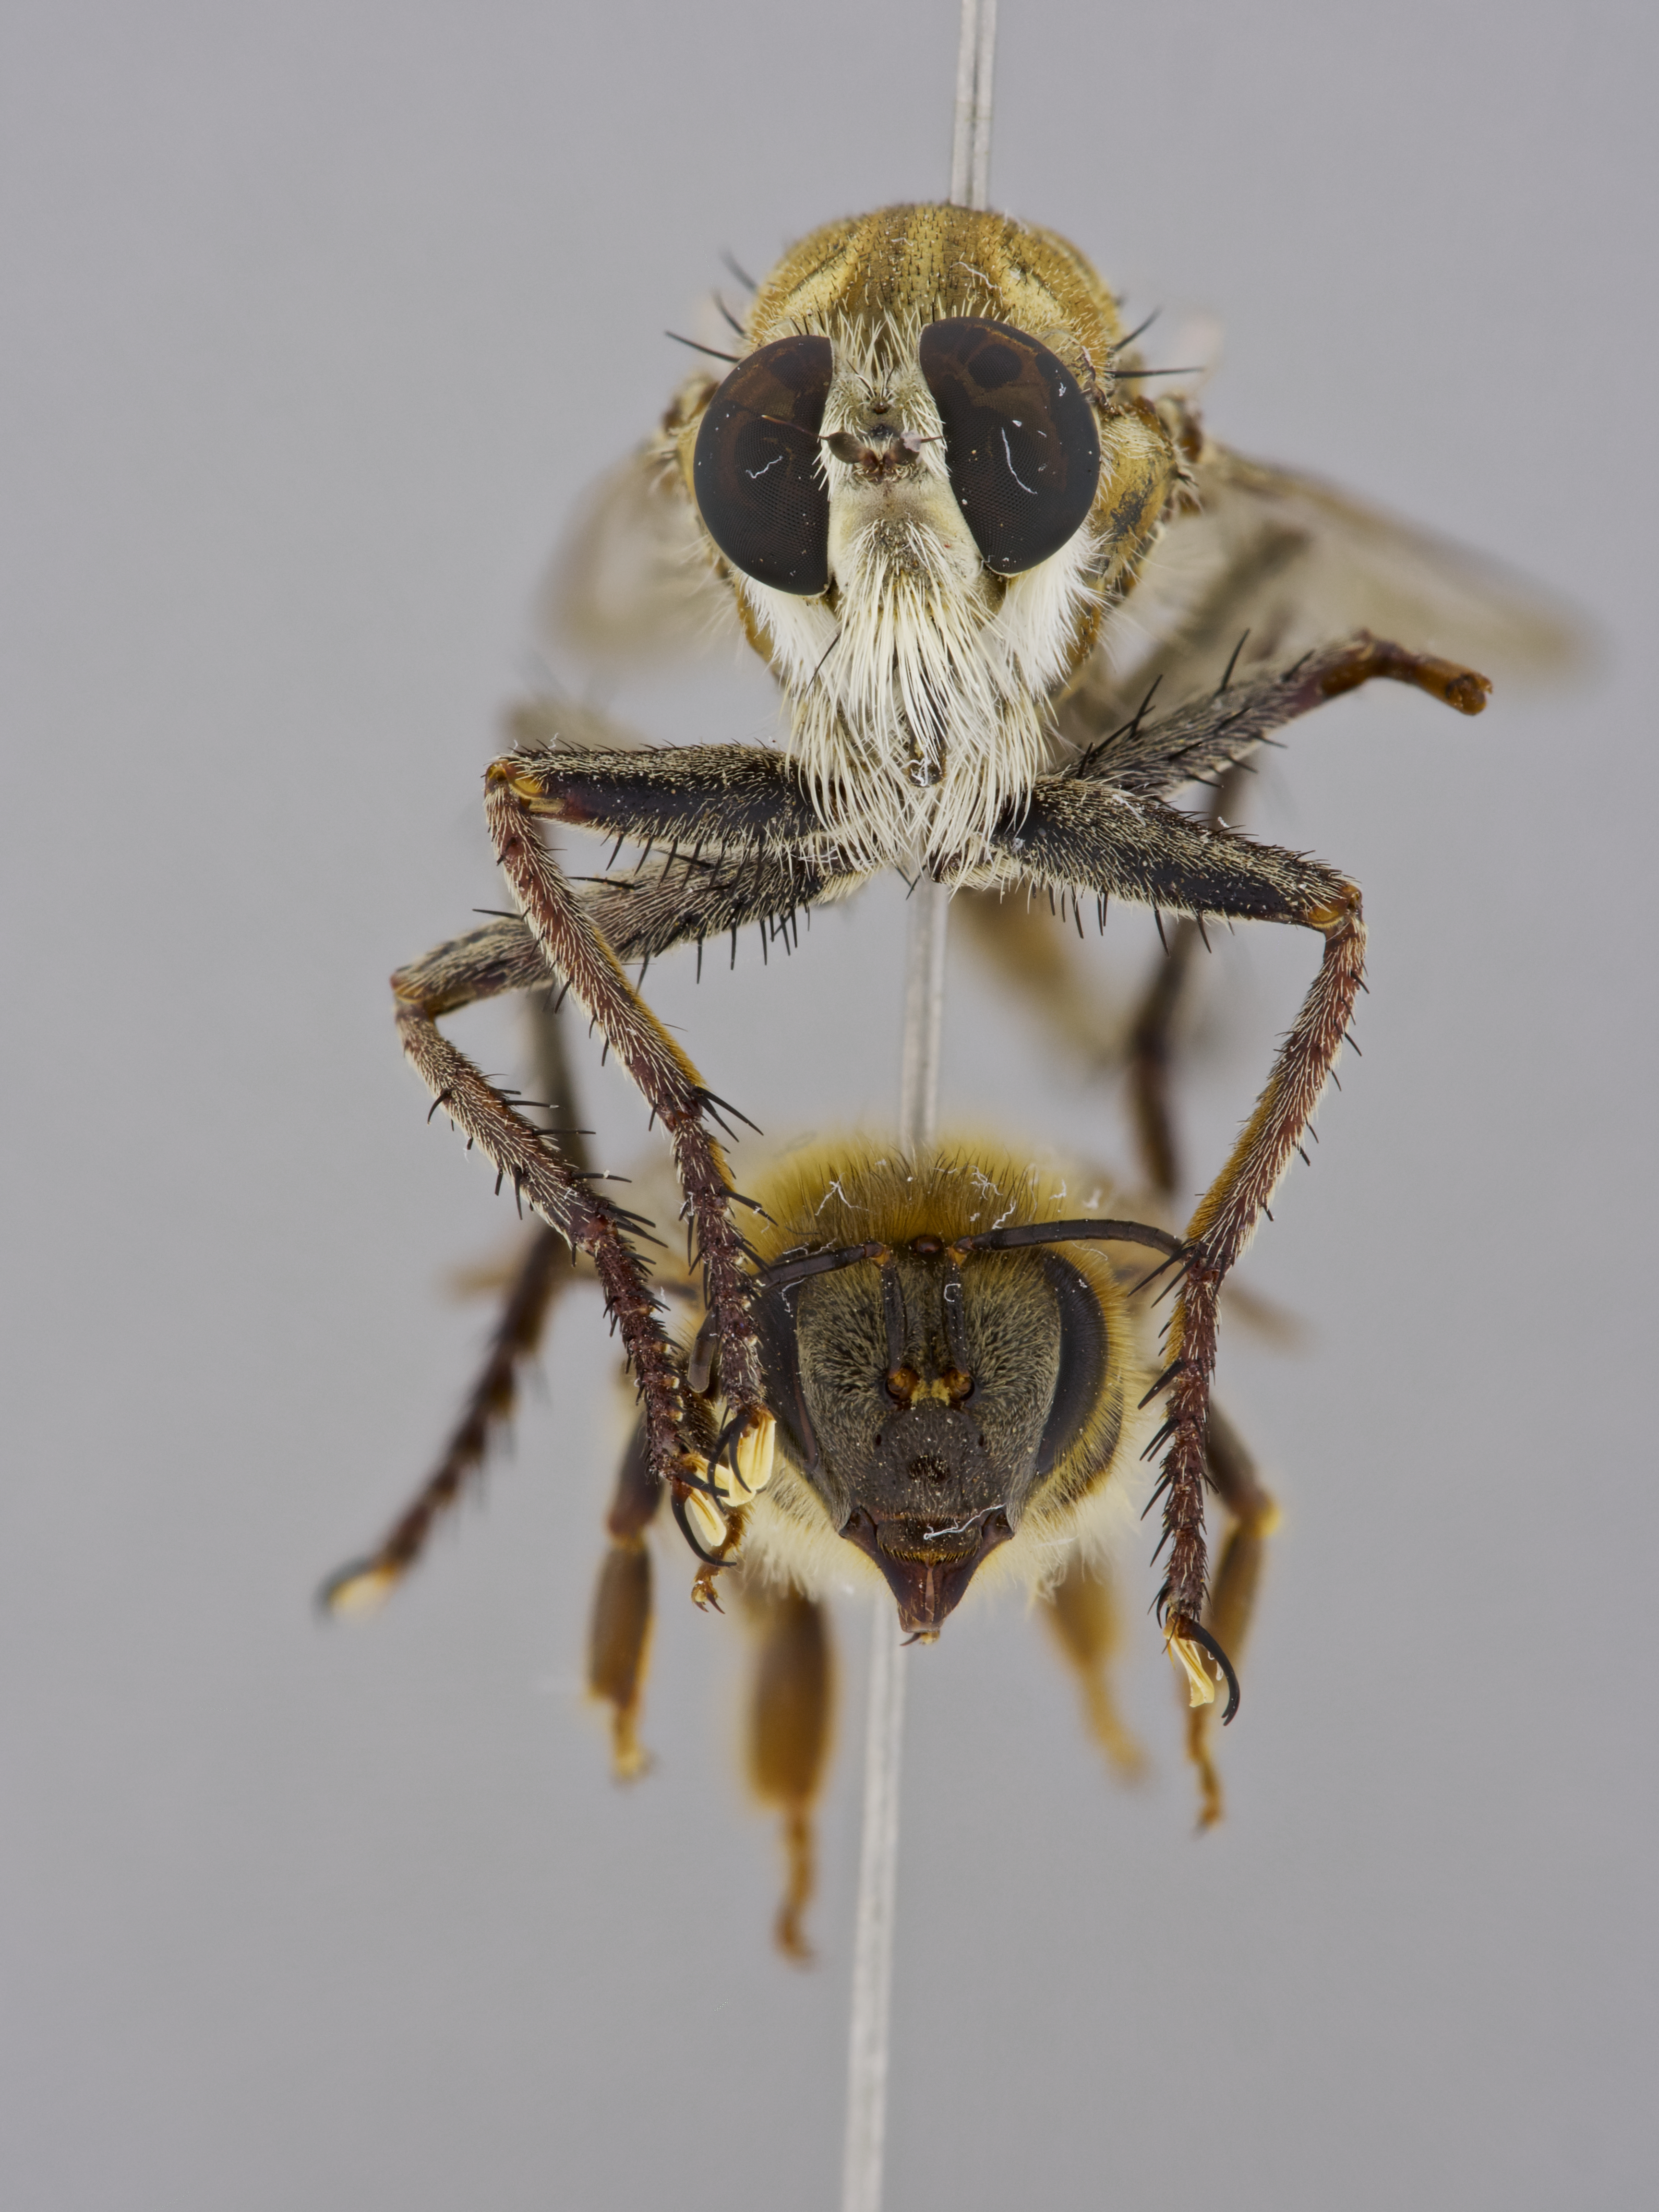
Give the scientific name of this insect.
Proctacanthus nearno
